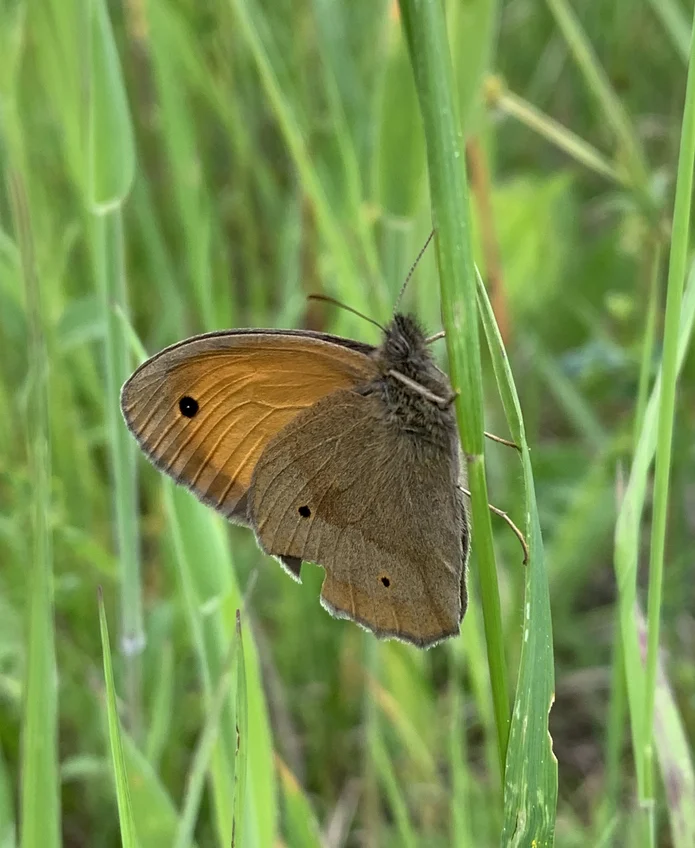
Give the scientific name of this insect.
Maniola jurtina
